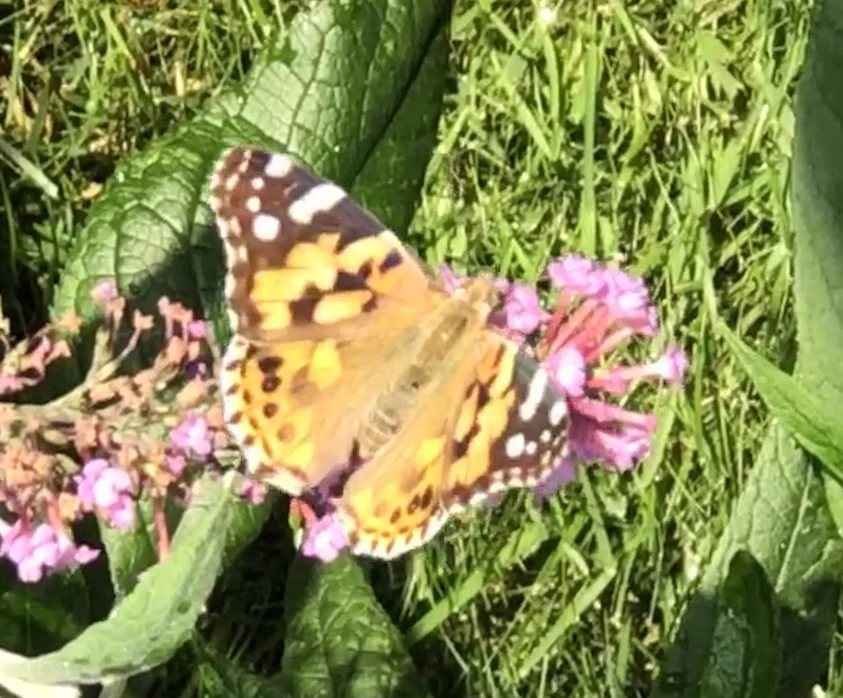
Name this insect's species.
Vanessa cardui
